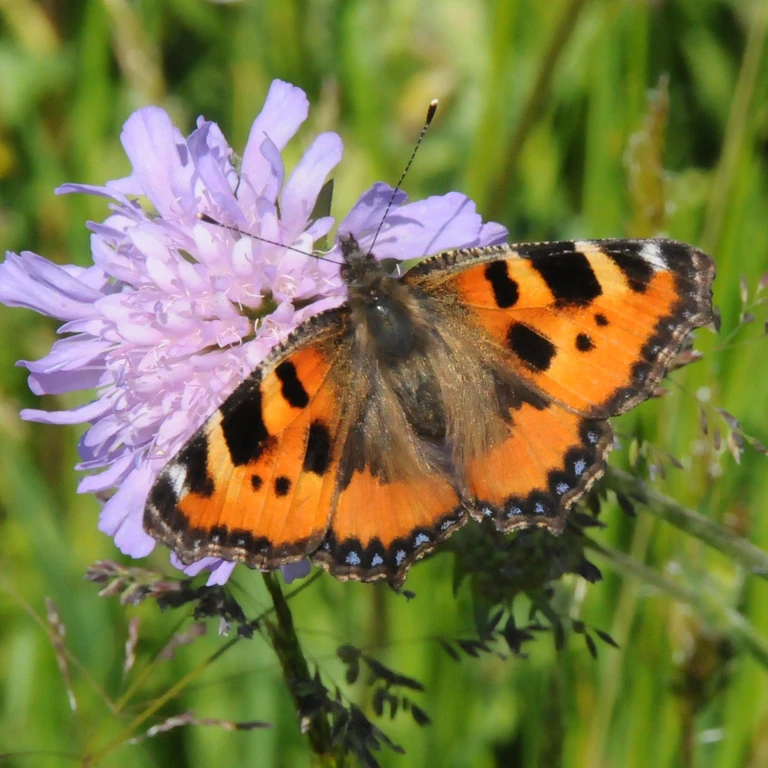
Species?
Aglais urticae
